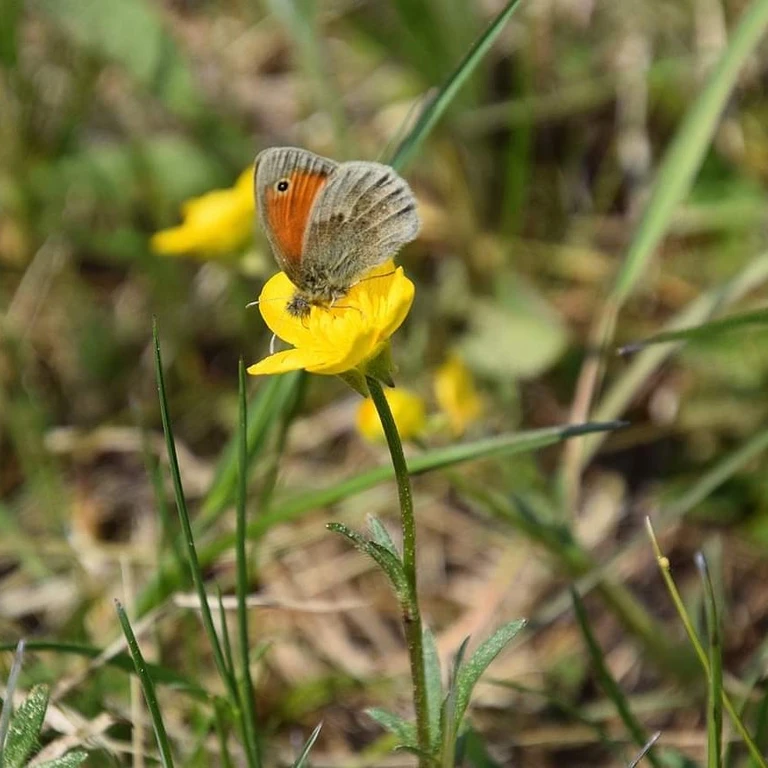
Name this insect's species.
Coenonympha pamphilus
